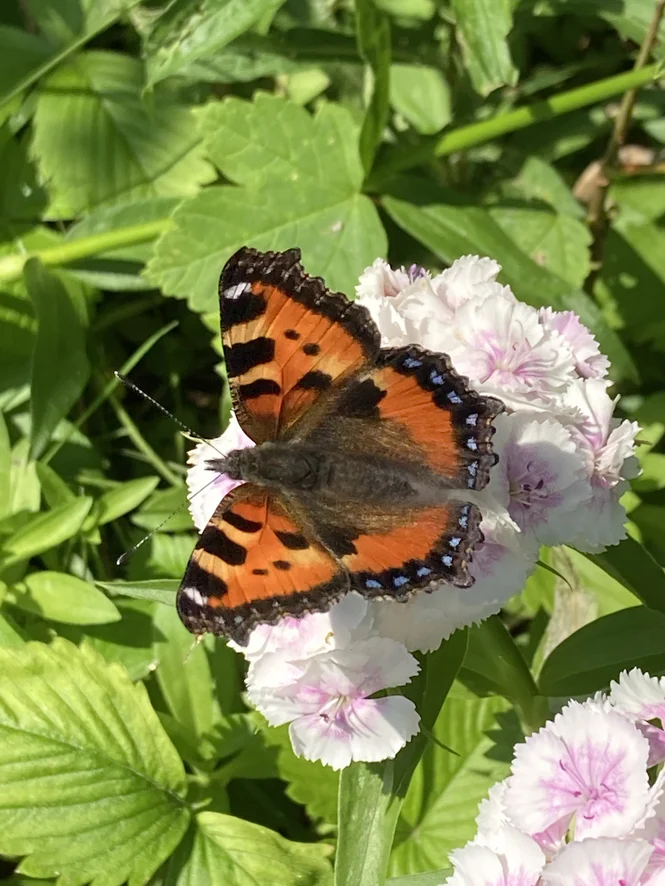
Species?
Aglais urticae
